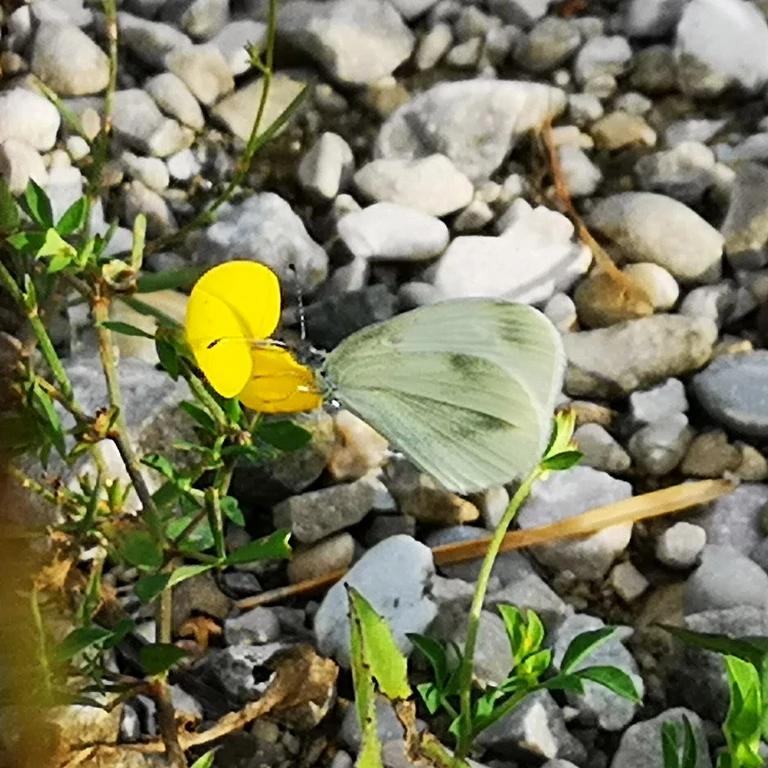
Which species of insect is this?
Leptidea sinapis/juvernica
